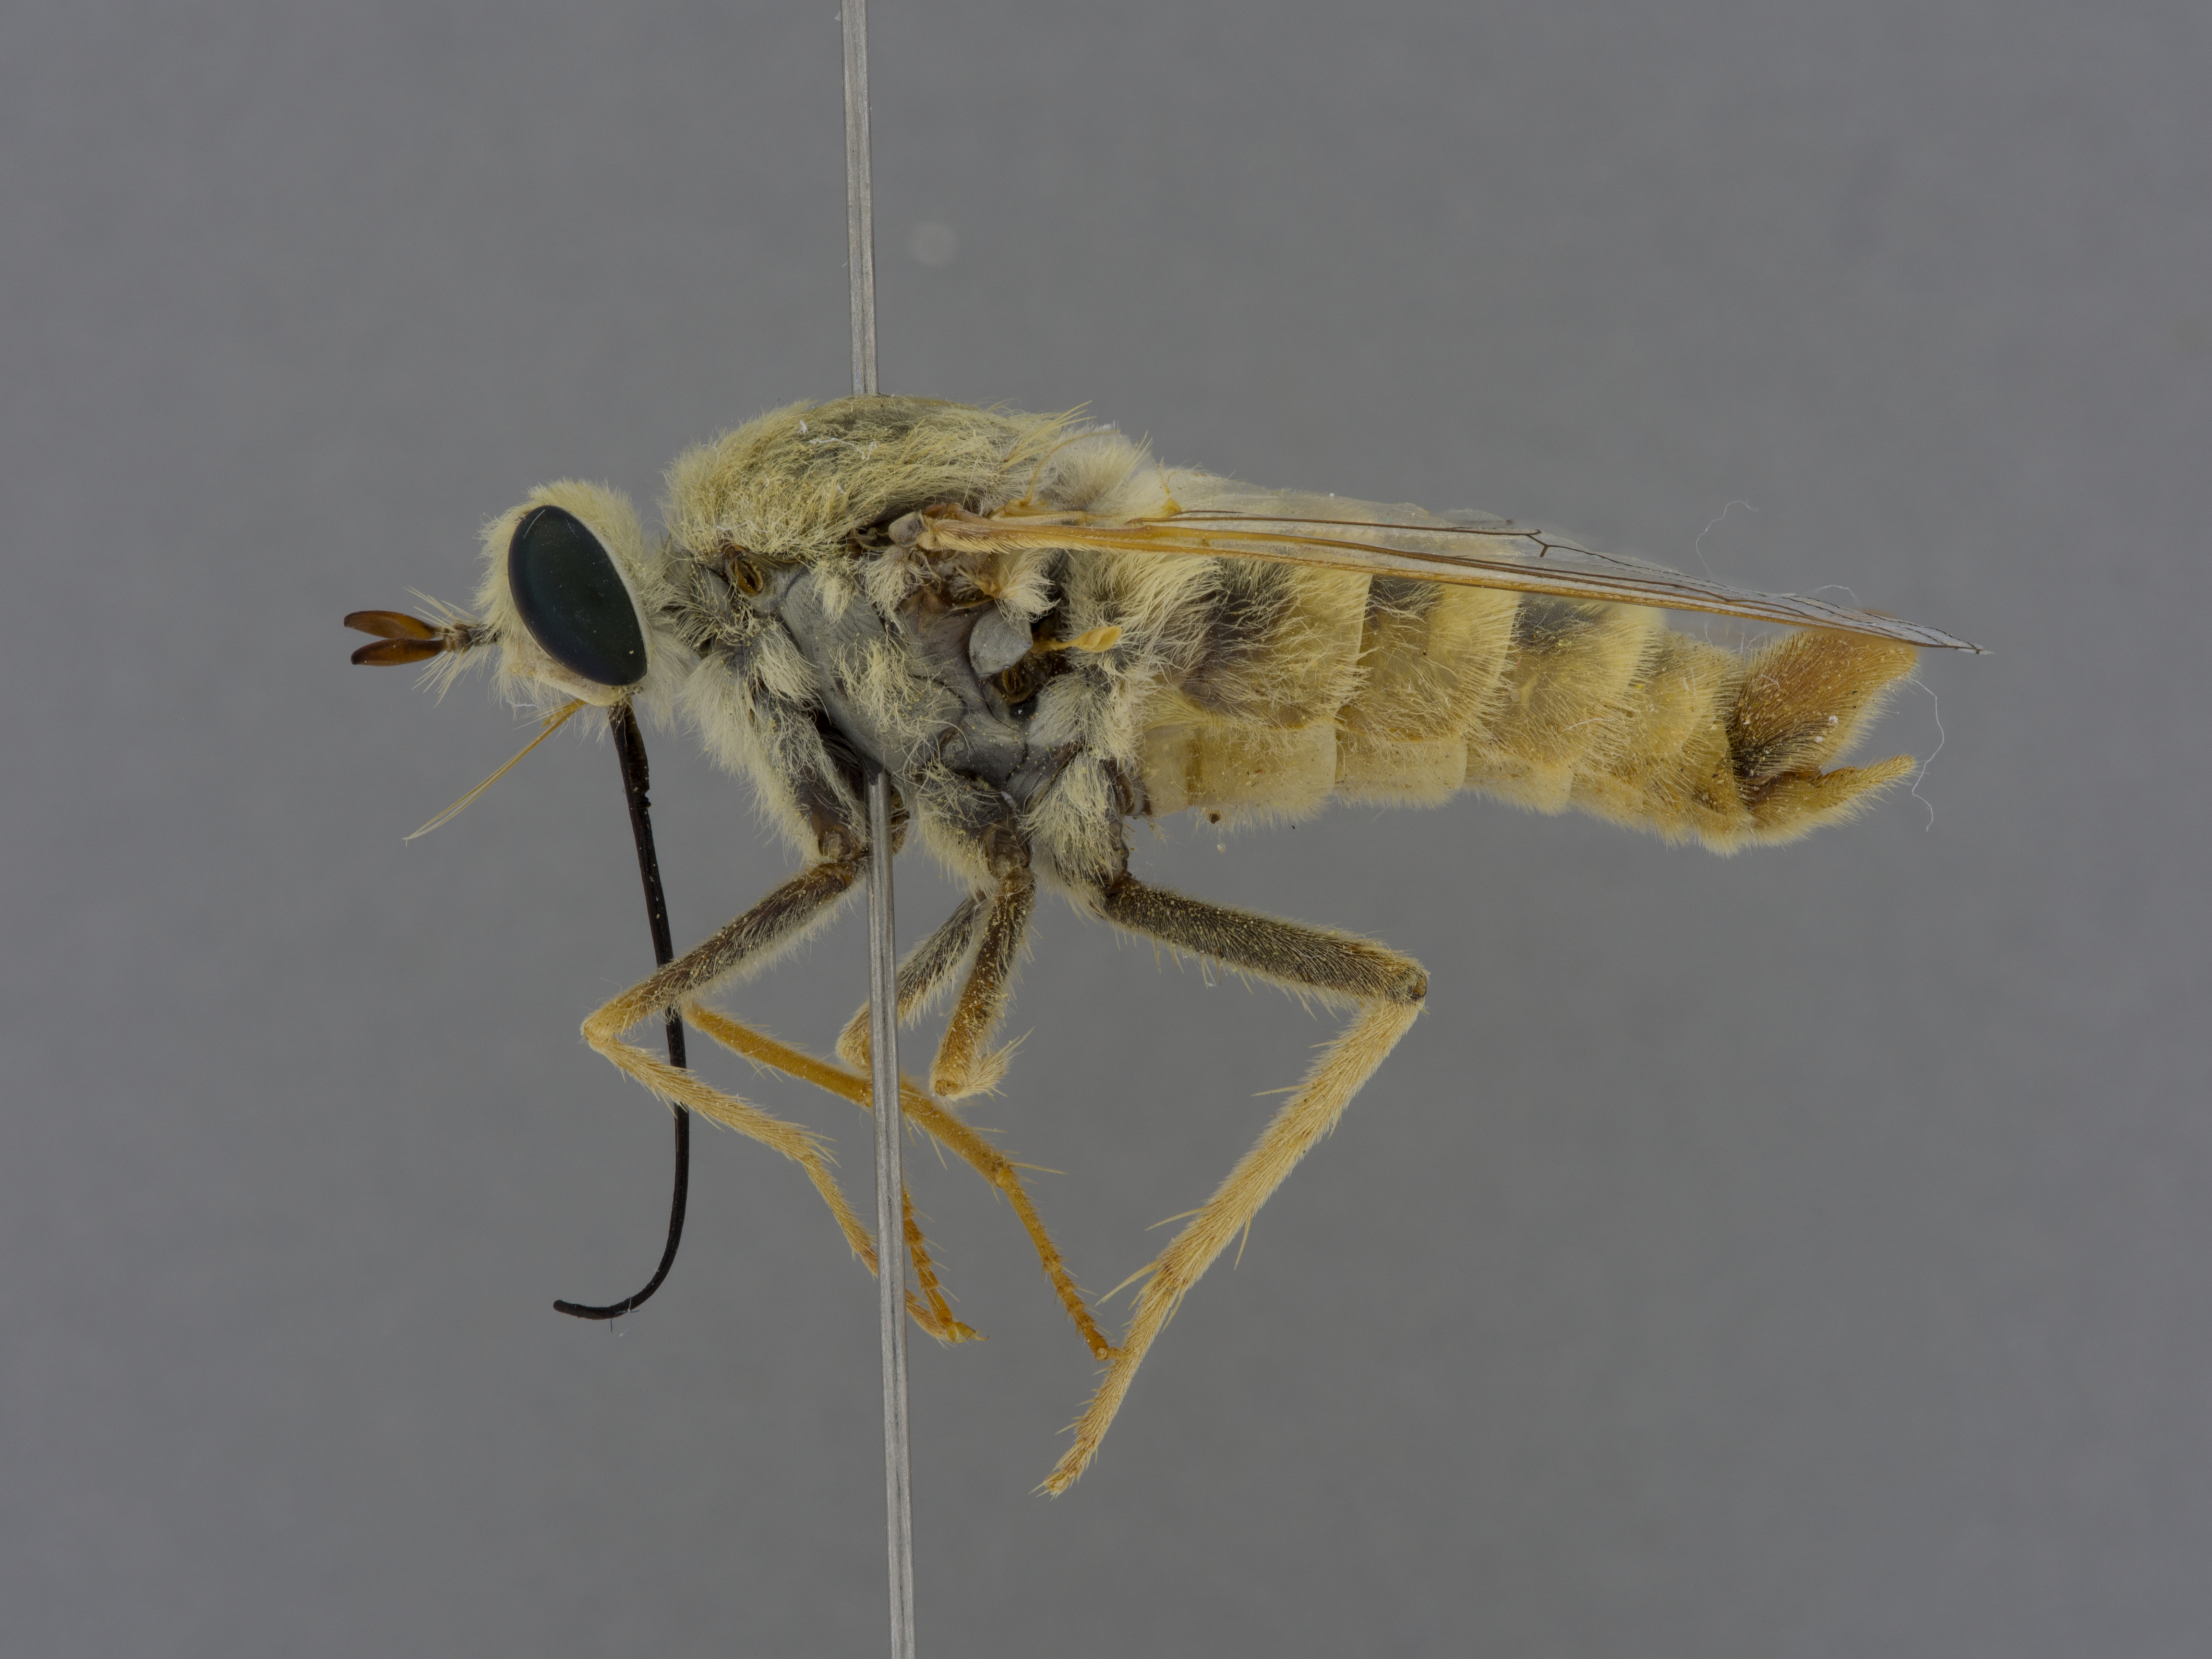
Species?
Rhaphiomidas hasbroucki
